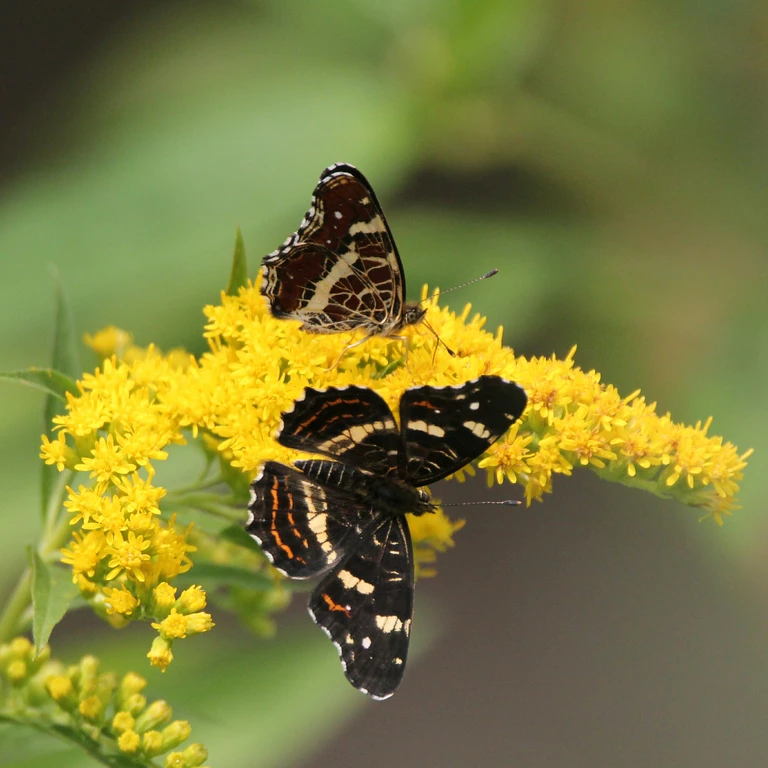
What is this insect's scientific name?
Araschnia levana
